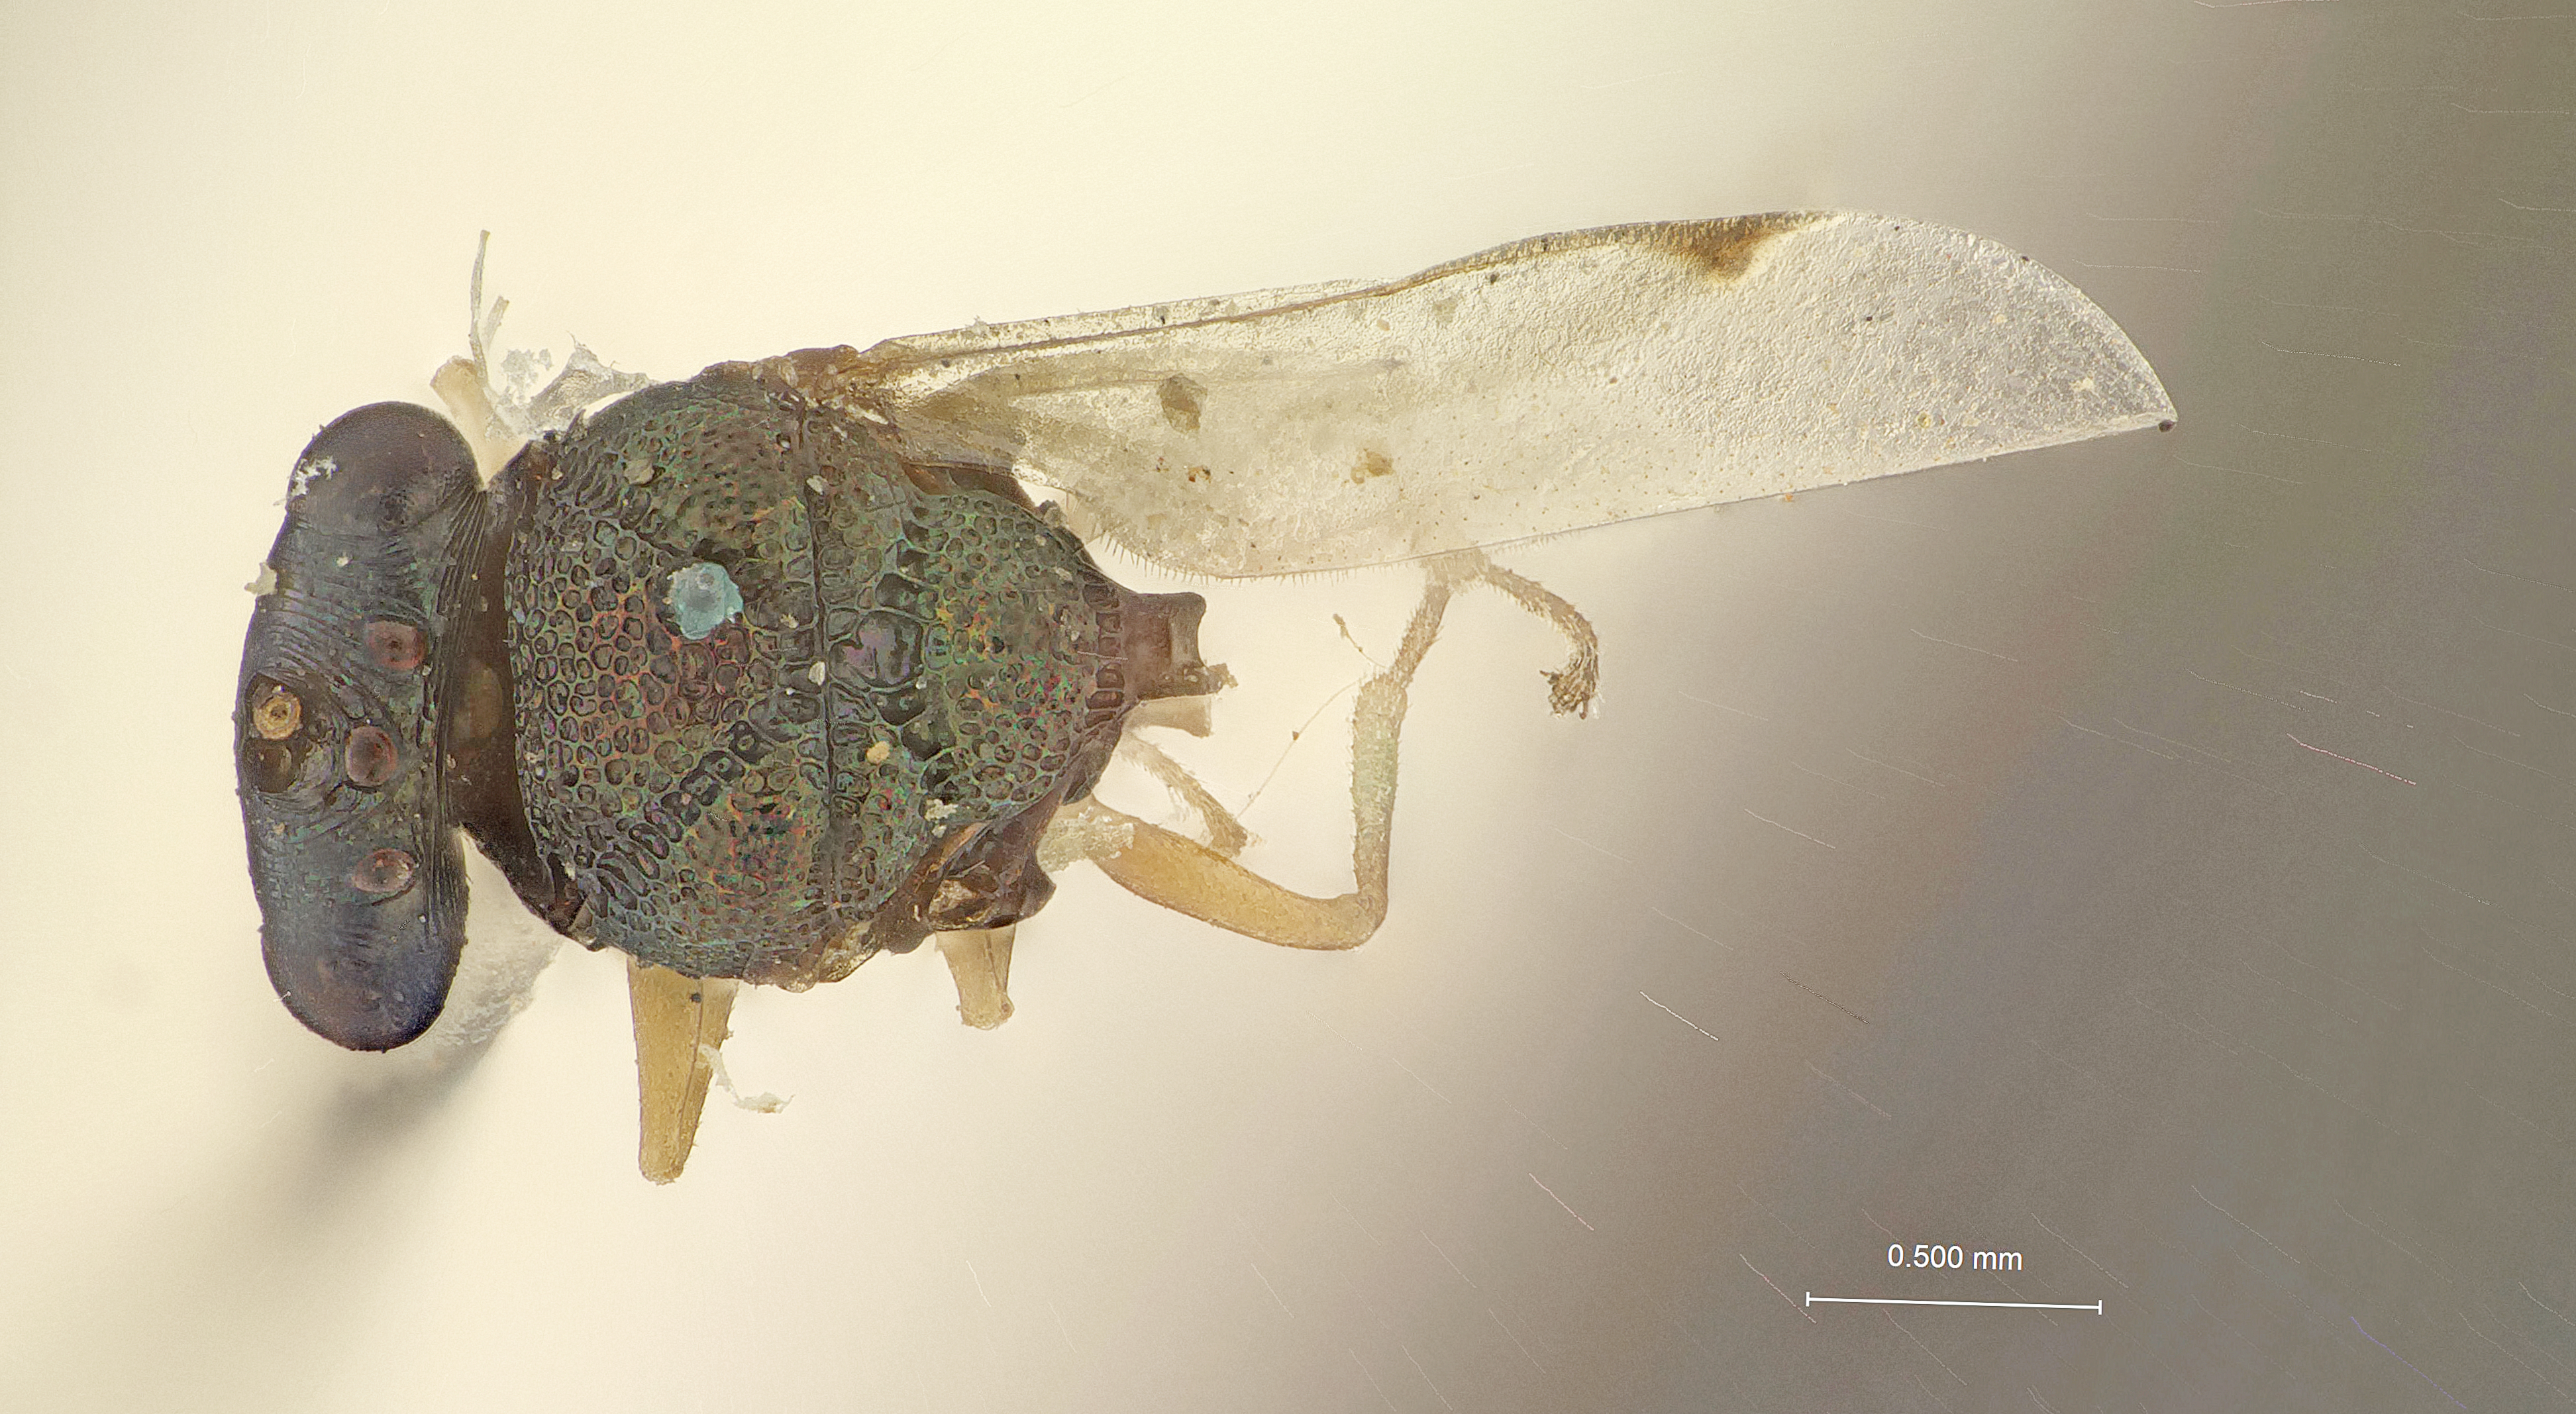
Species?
Schizaspidia mysorensis
